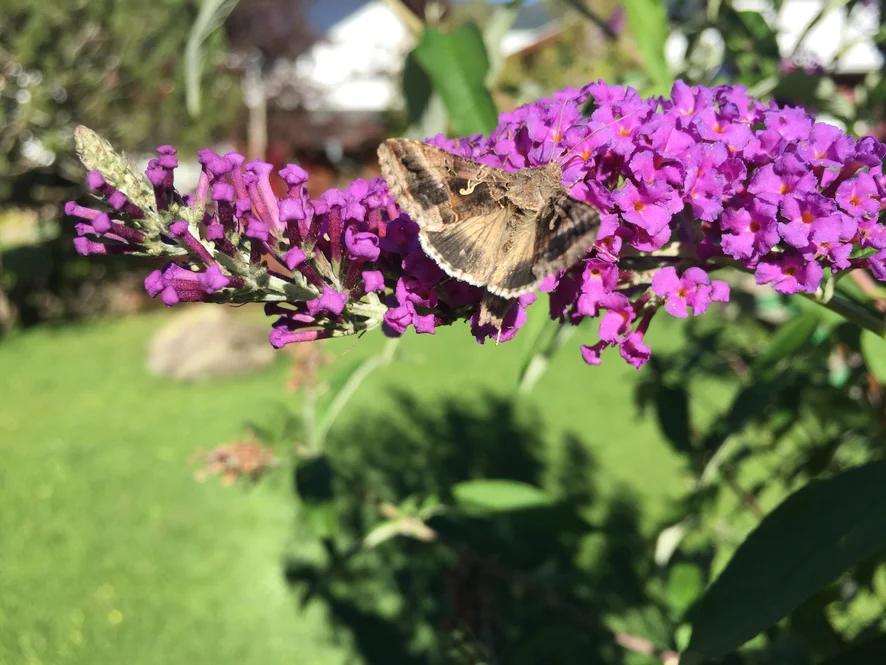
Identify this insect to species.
Autographa gamma
